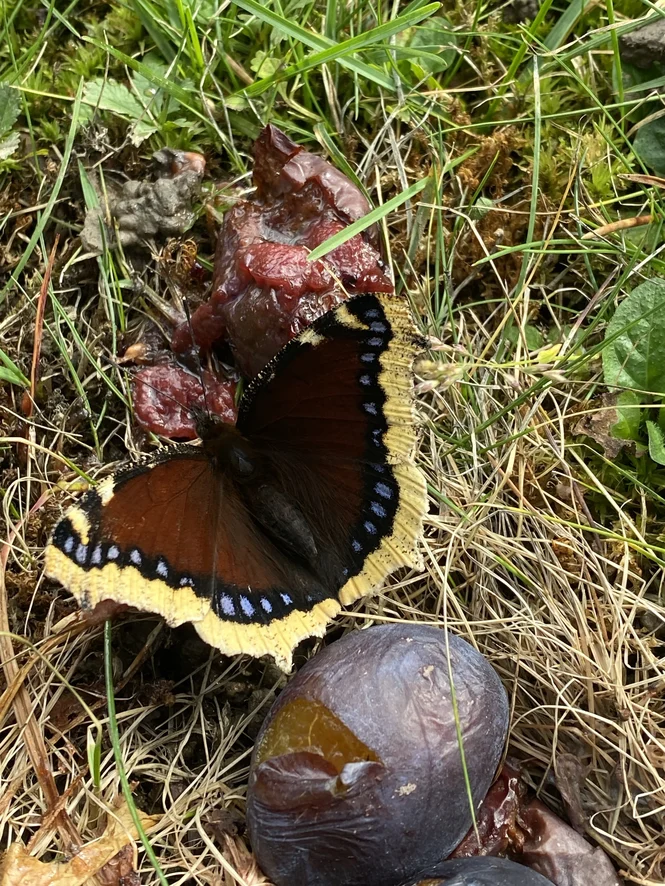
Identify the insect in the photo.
Nymphalis antiopa
